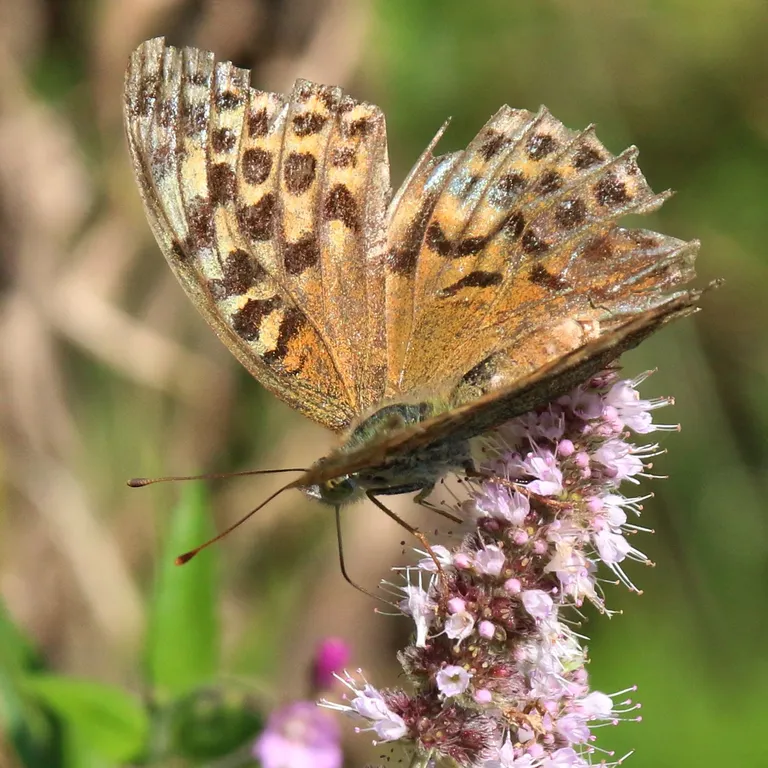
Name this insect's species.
Argynnis paphia
